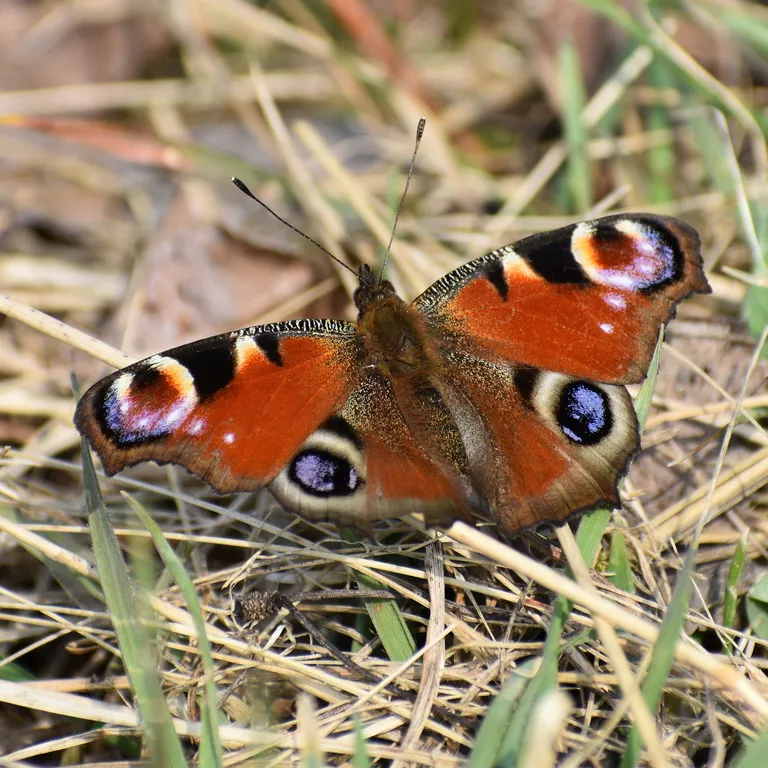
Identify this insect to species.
Aglais io
